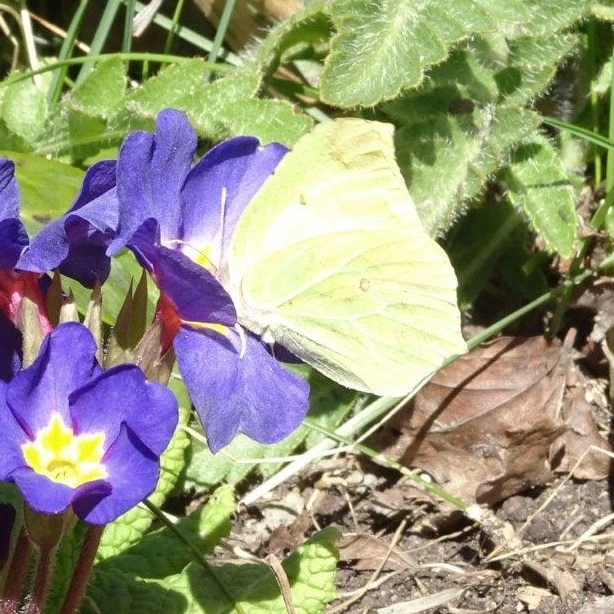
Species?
Gonepteryx rhamni
